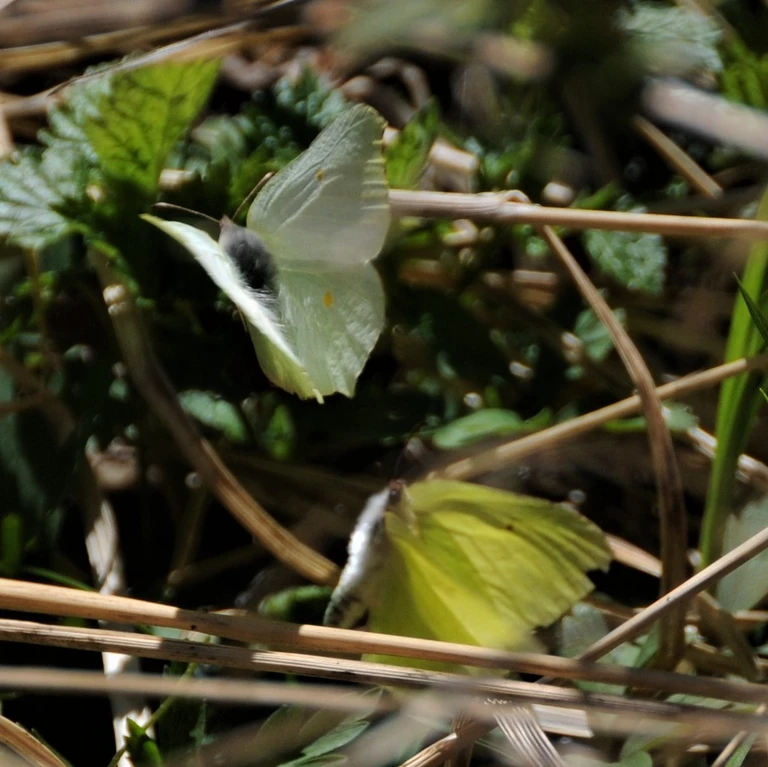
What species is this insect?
Gonepteryx rhamni
